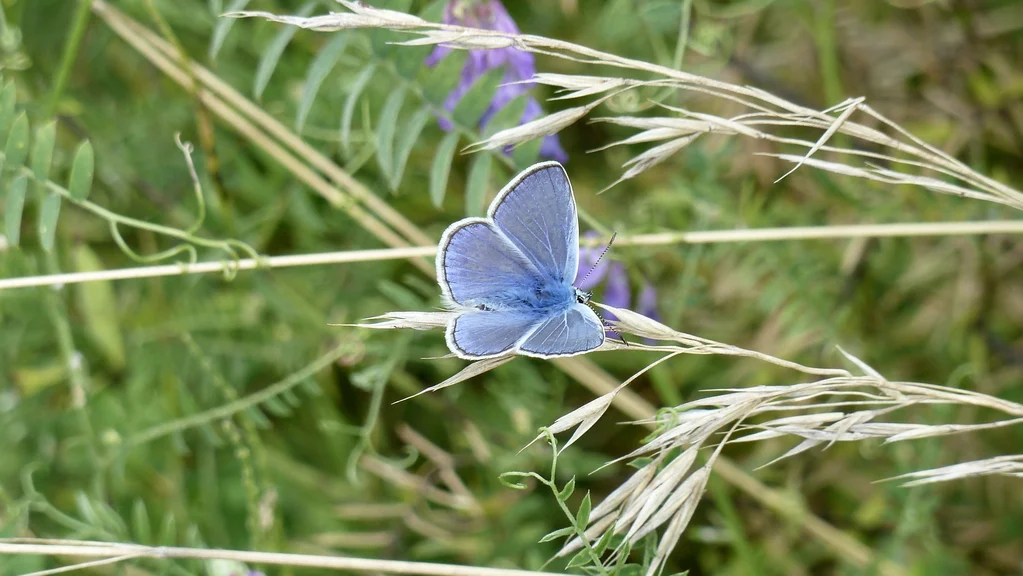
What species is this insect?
Polyommatus icarus
